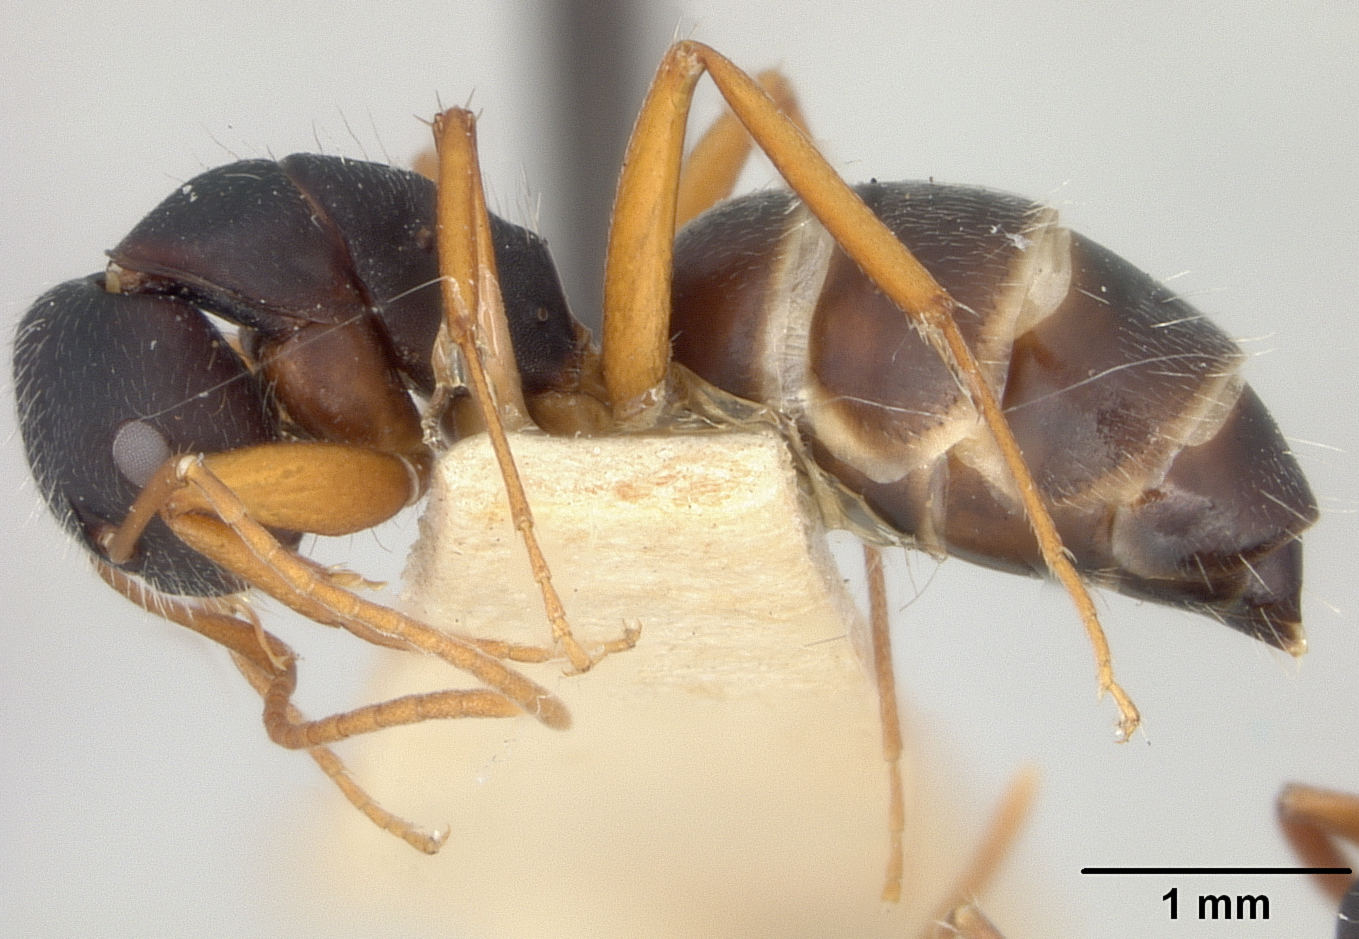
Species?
Camponotus capperi
